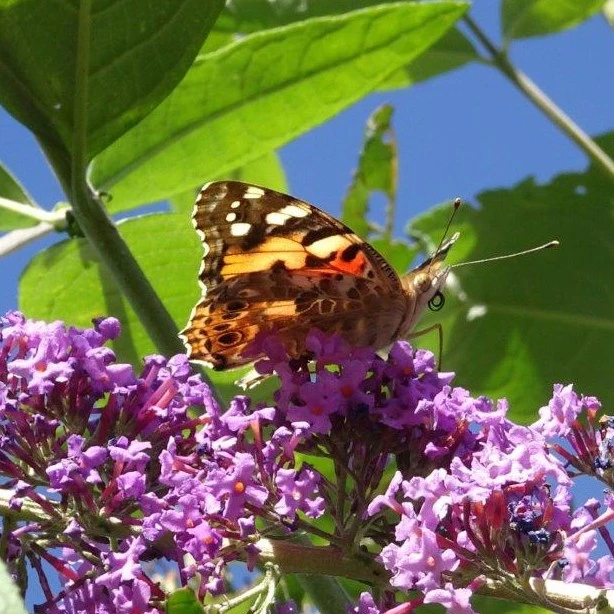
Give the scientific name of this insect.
Vanessa cardui
